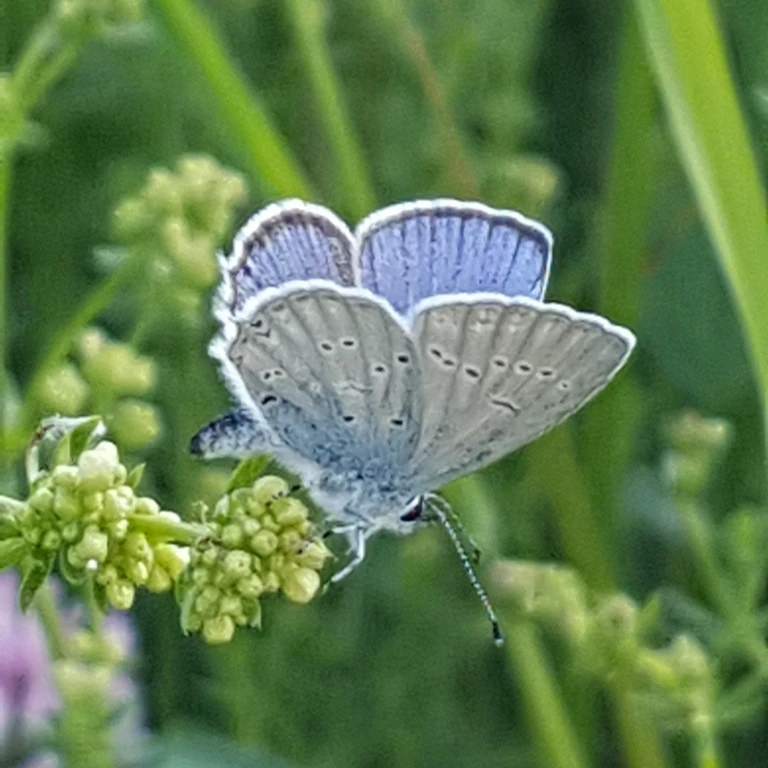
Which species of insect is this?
Cupido decolorata (also Elkalyce decolorata)
